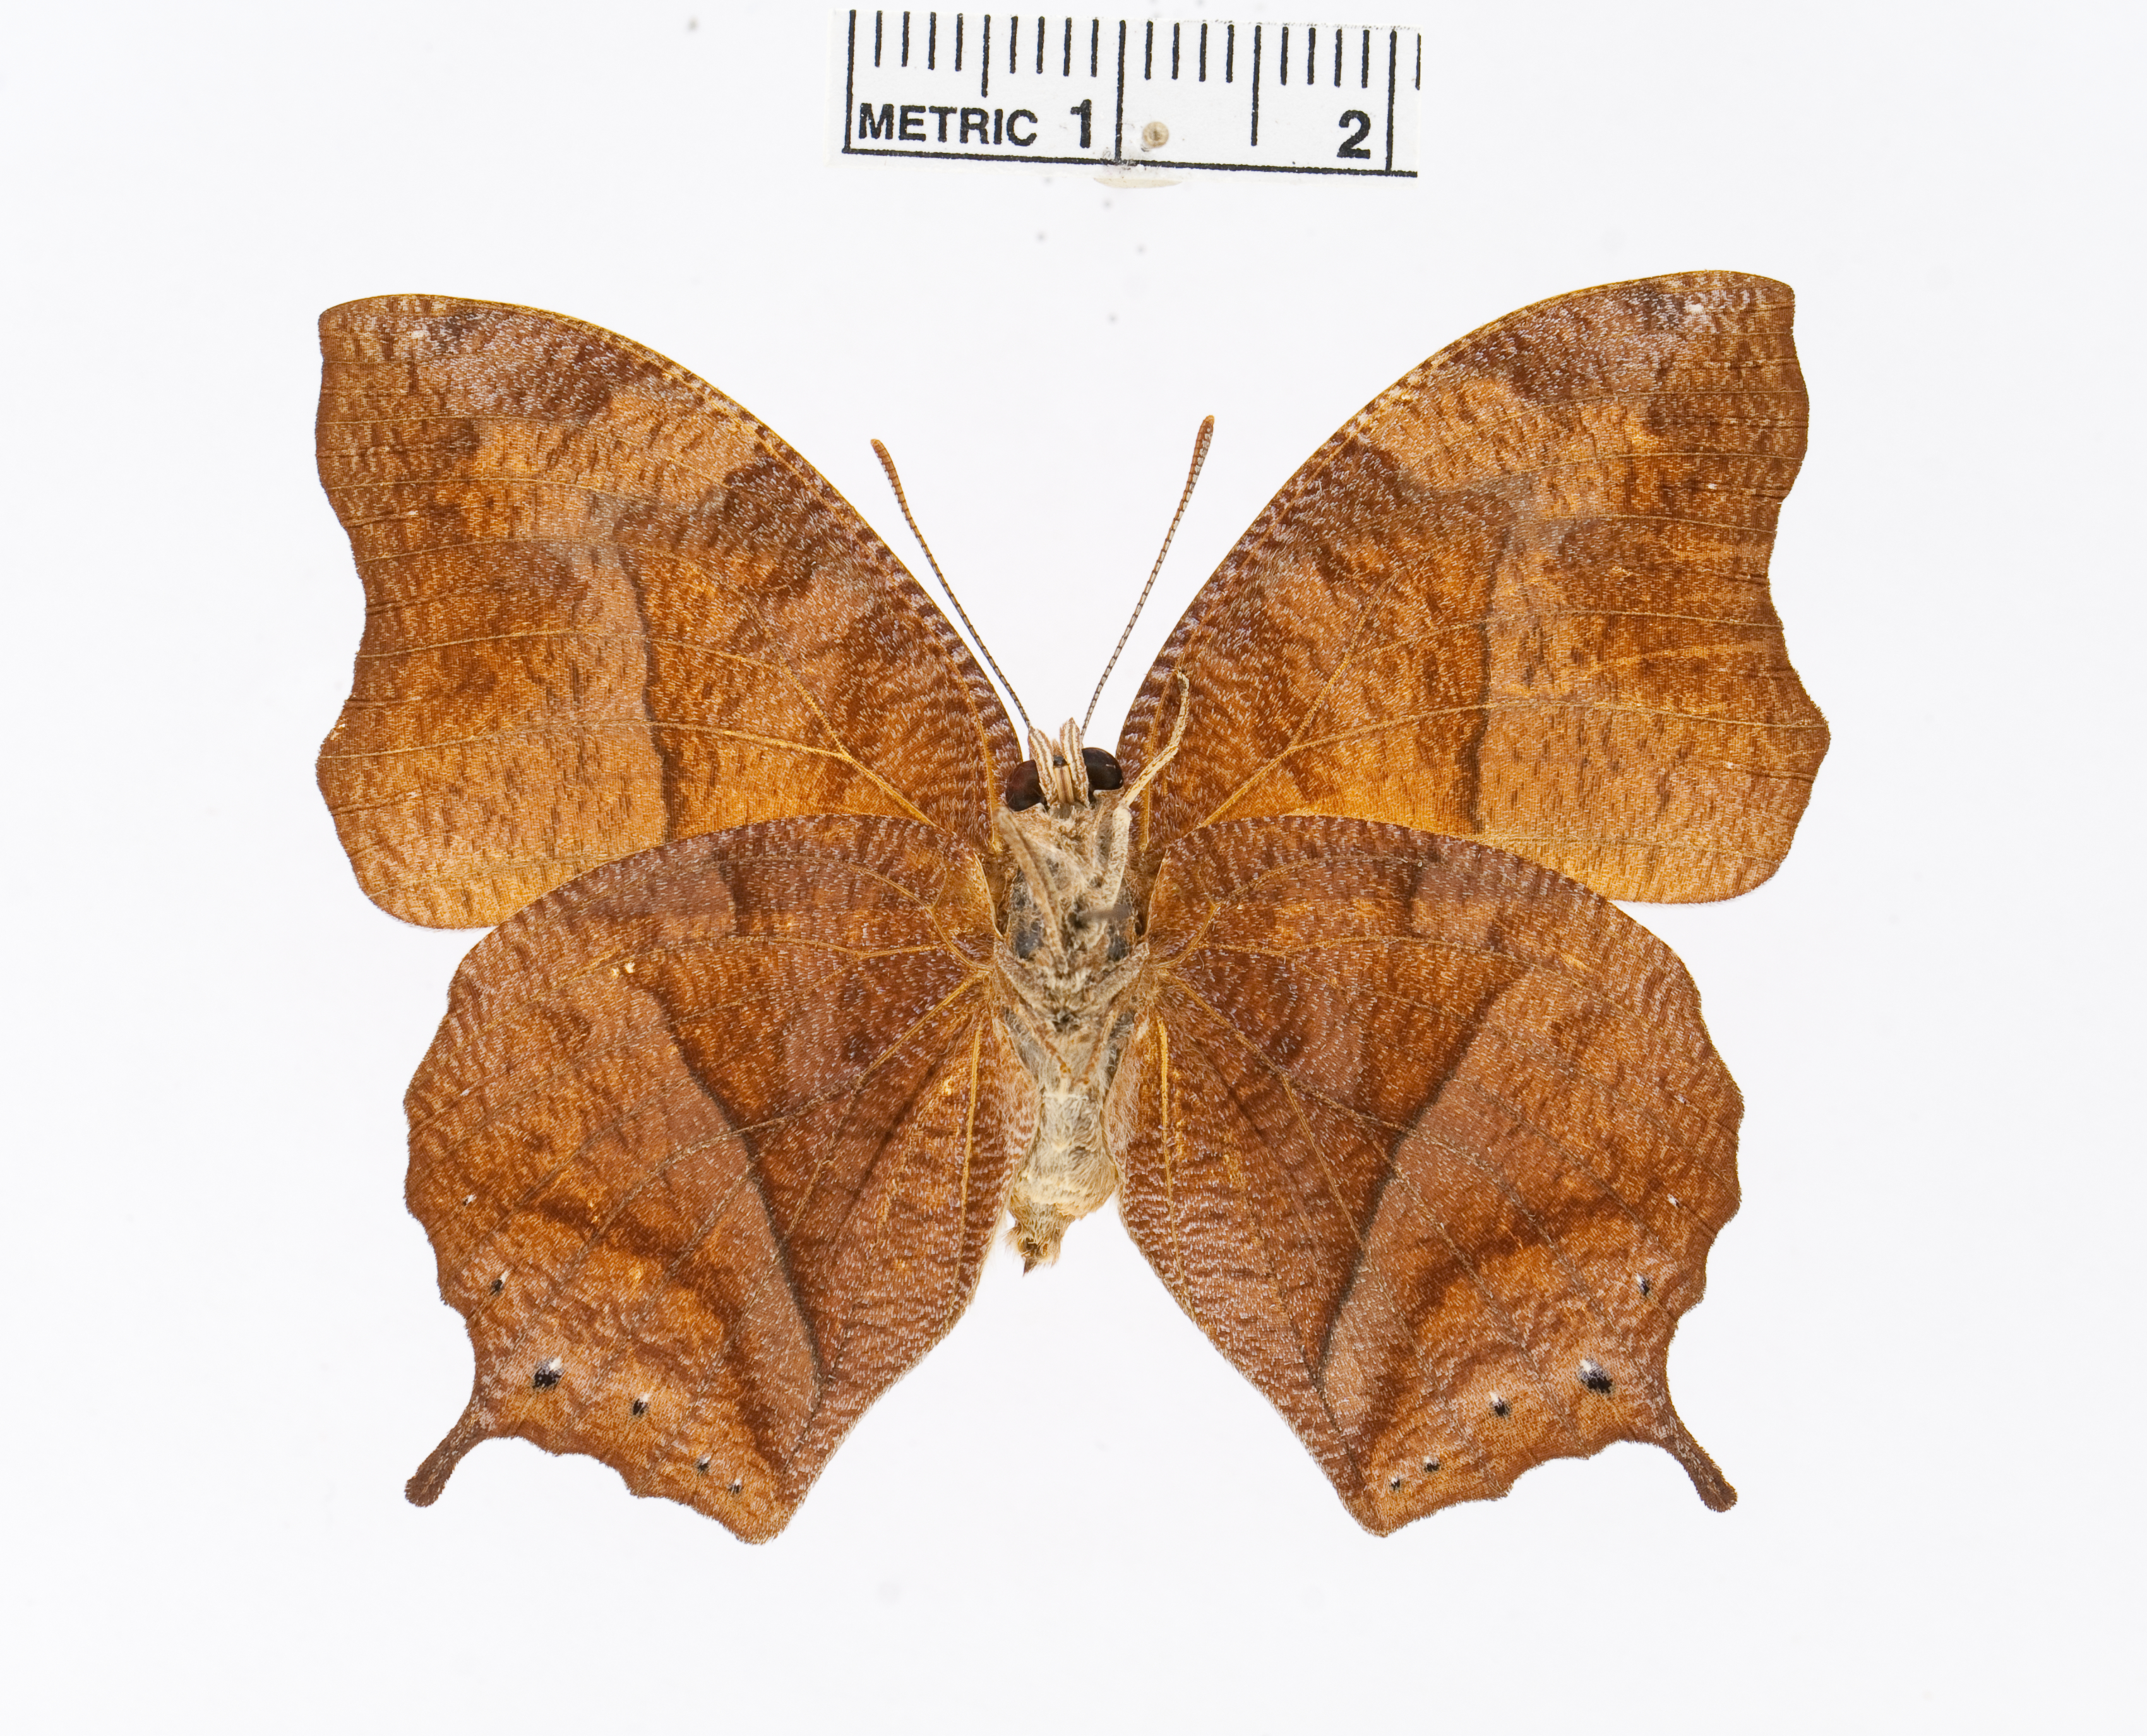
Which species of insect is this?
Fountainea glycerium
